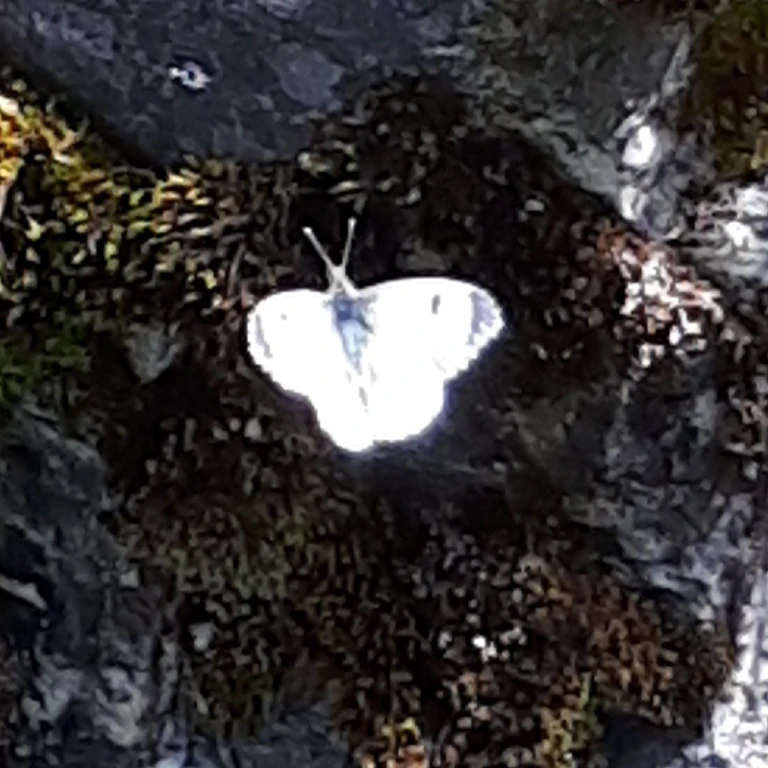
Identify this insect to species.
Anthocharis cardamines
